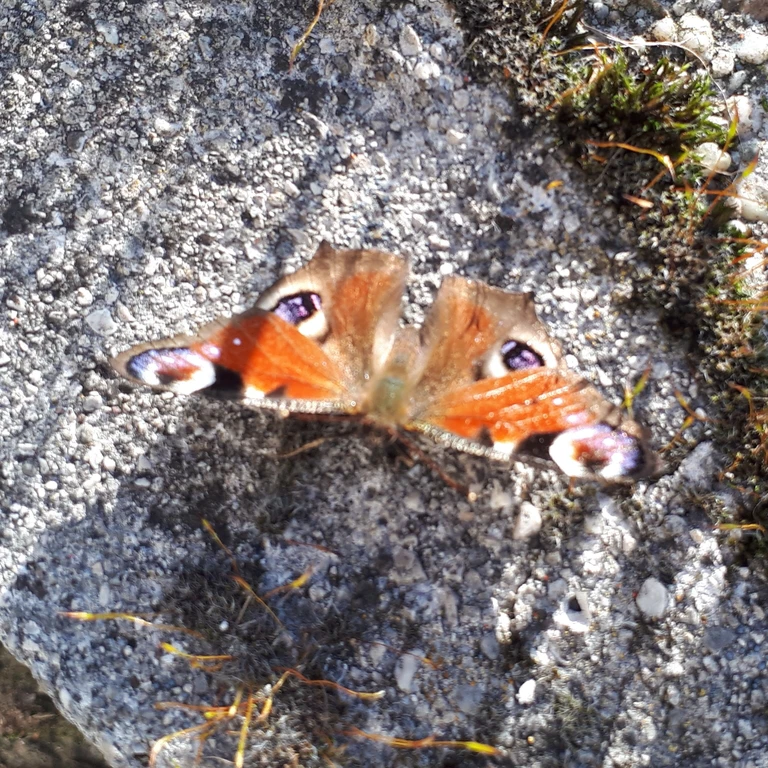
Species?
Aglais io
